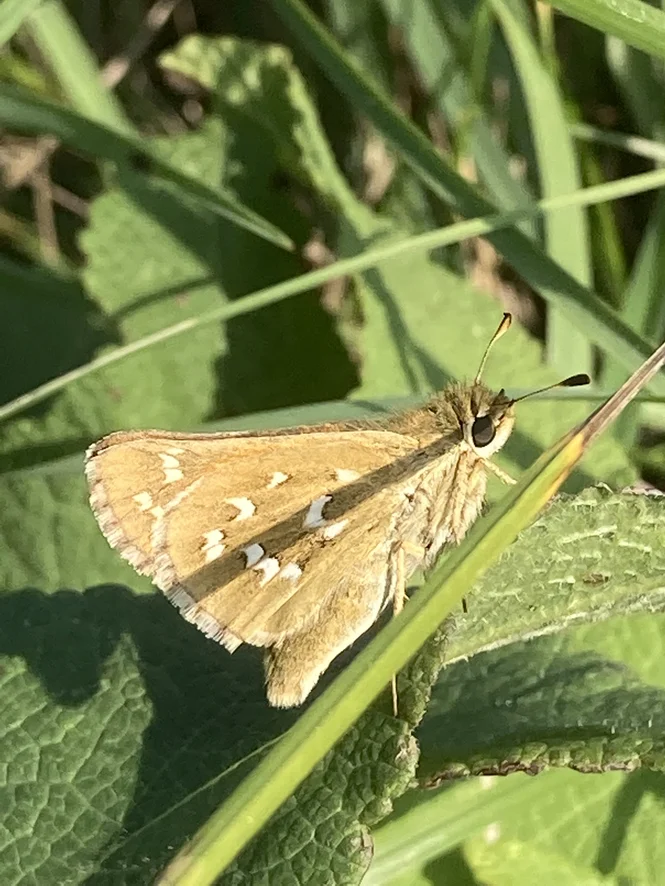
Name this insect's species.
Hesperia comma
